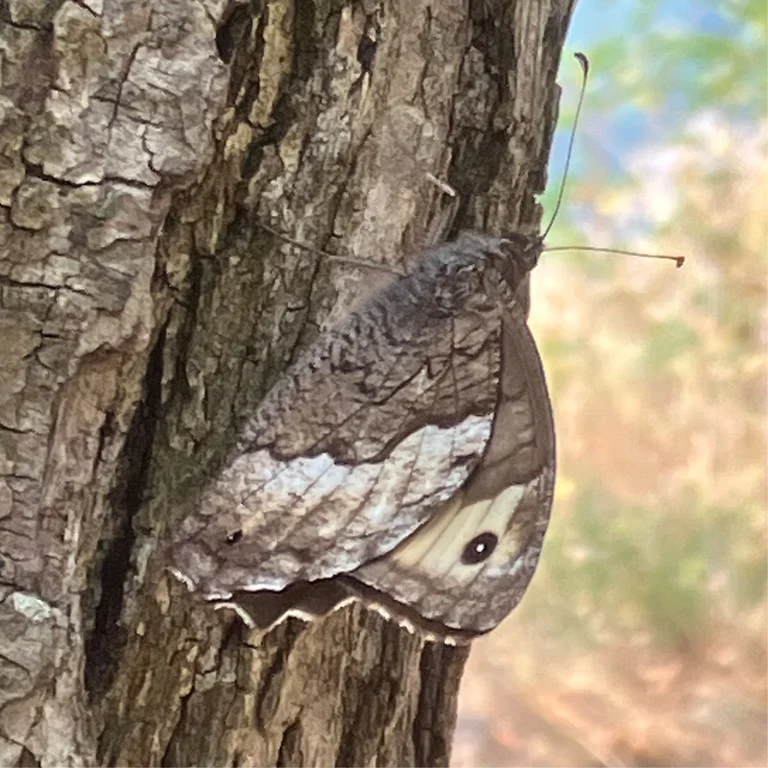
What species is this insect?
Hipparchia fagi
